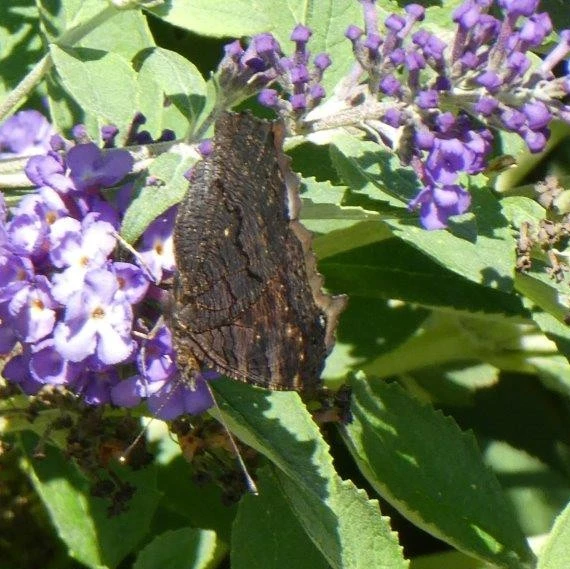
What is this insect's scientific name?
Aglais io
